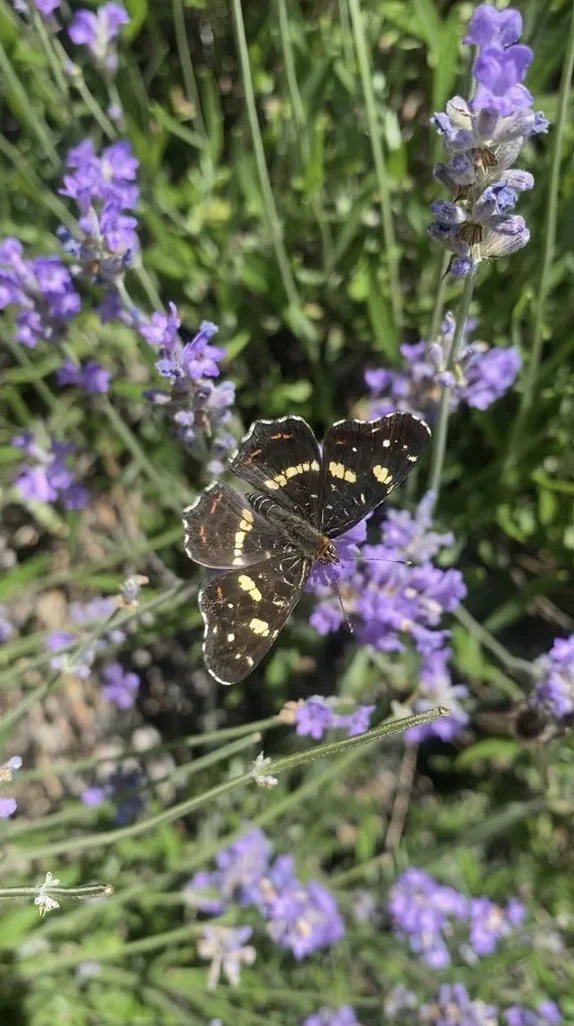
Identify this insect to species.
Araschnia levana
